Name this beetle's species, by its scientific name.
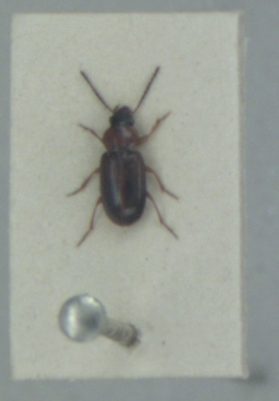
Acupalpus flavicollis
